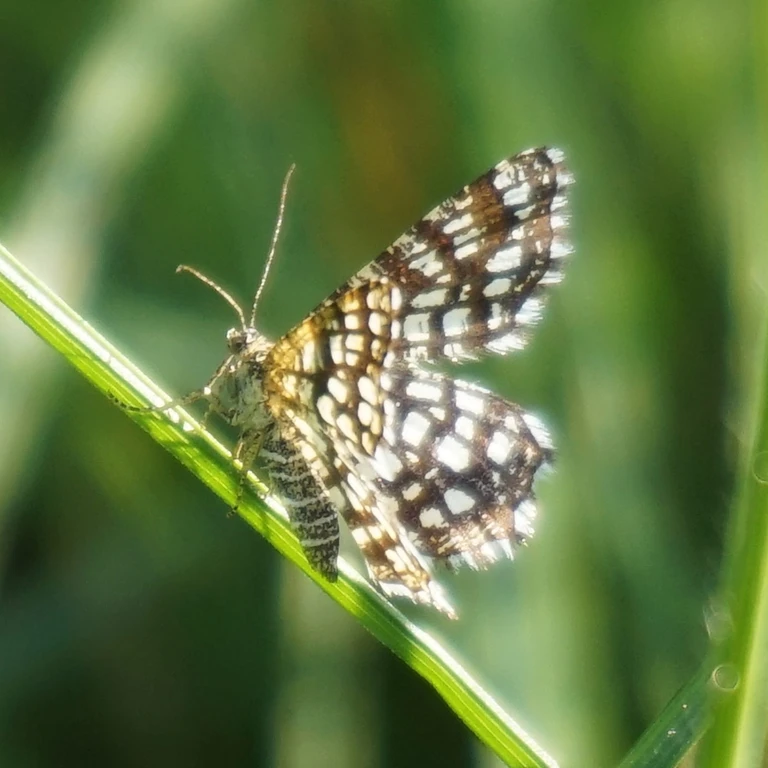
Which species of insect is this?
Chiasmia clathrata
